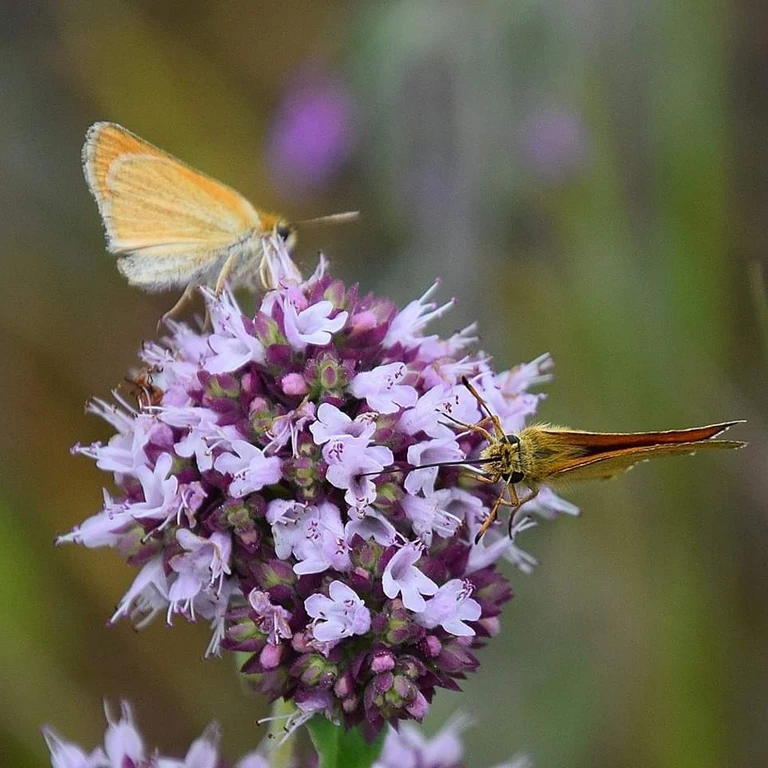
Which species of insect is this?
Thymelicus lineola
